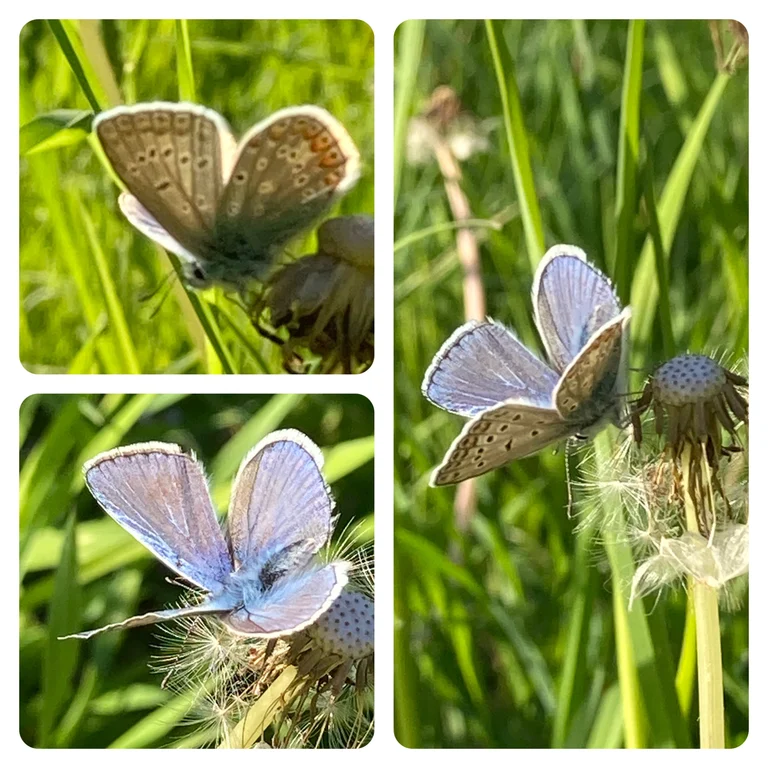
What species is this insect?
Polyommatus icarus
